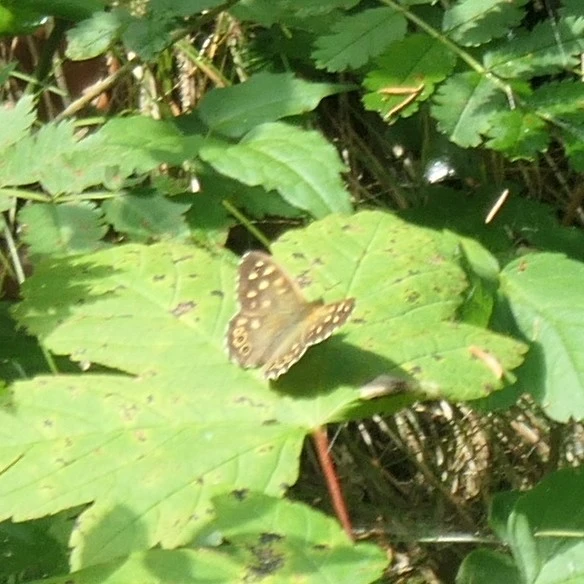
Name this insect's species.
Pararge aegeria
